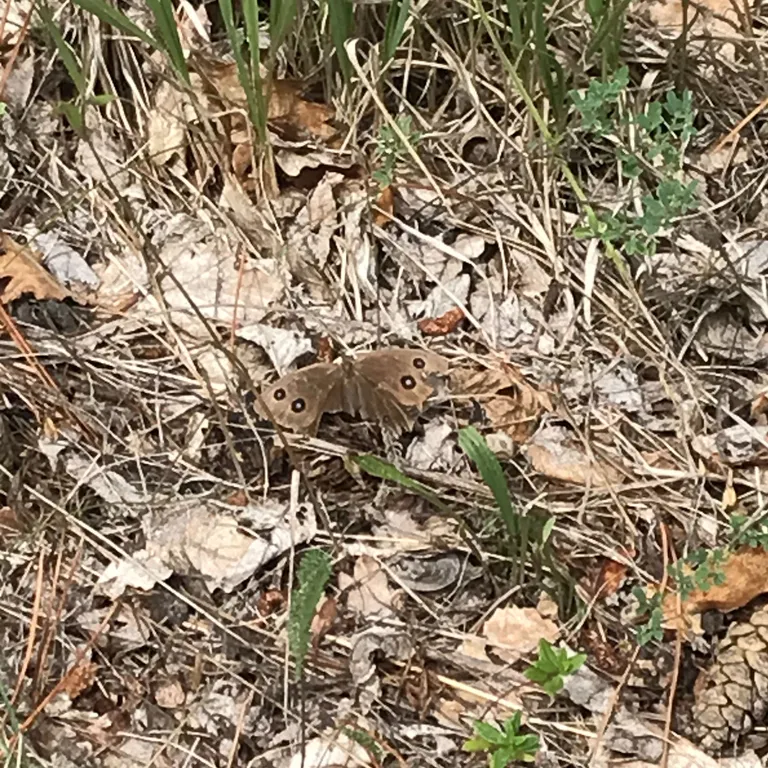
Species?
Minois dryas
